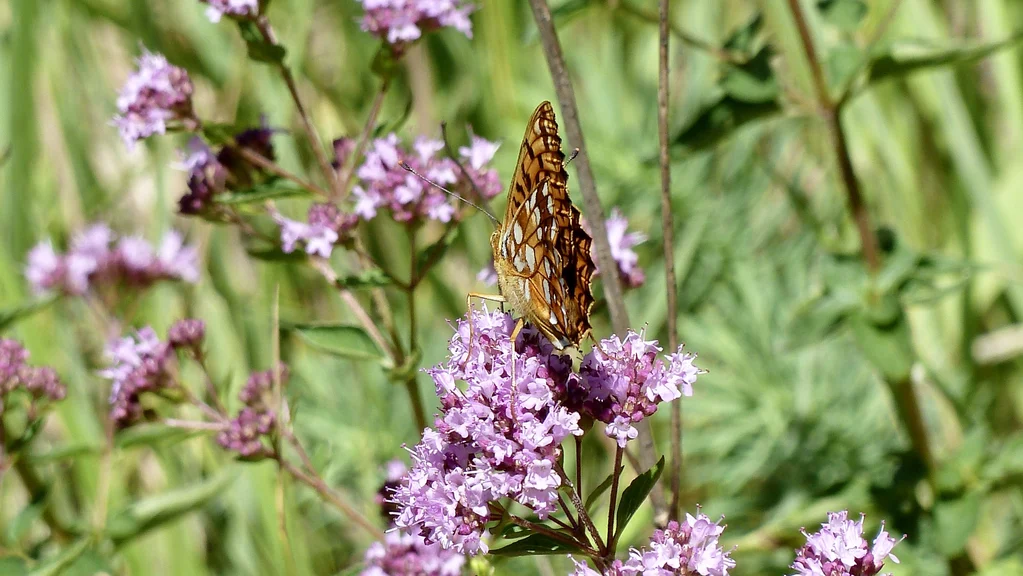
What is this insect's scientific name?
Fabriciana adippe
